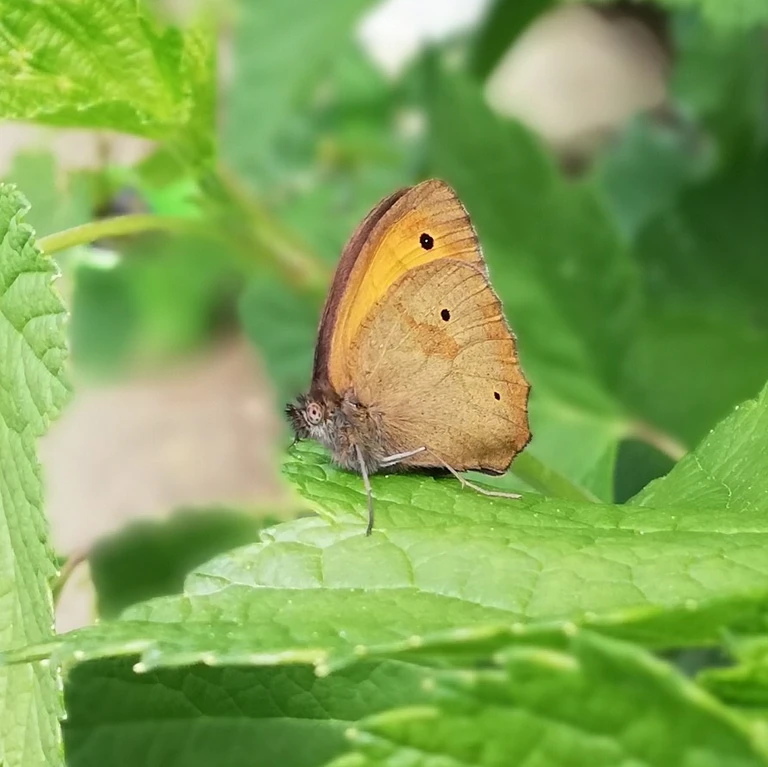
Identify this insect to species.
Maniola jurtina
